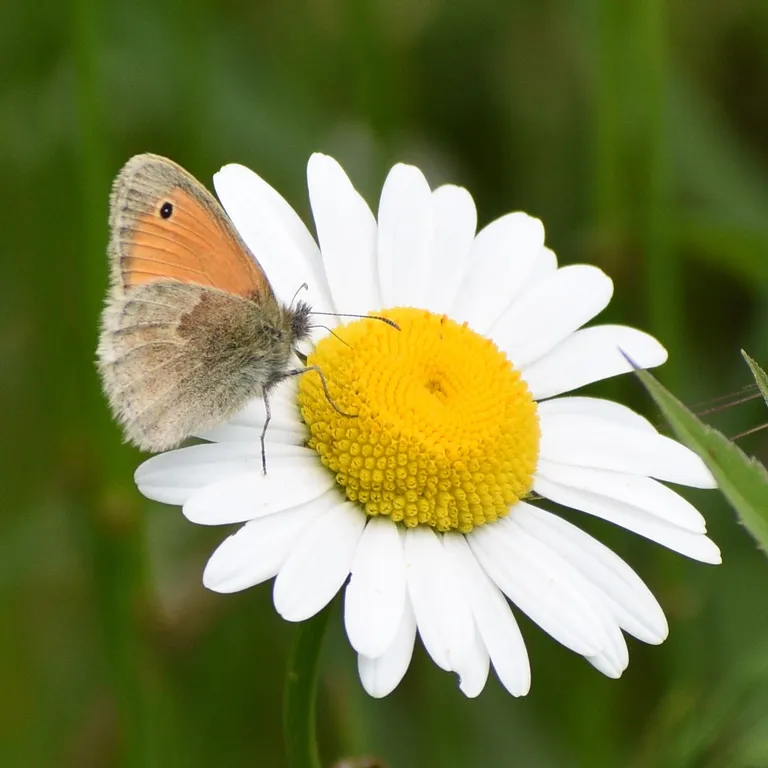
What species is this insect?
Coenonympha pamphilus
